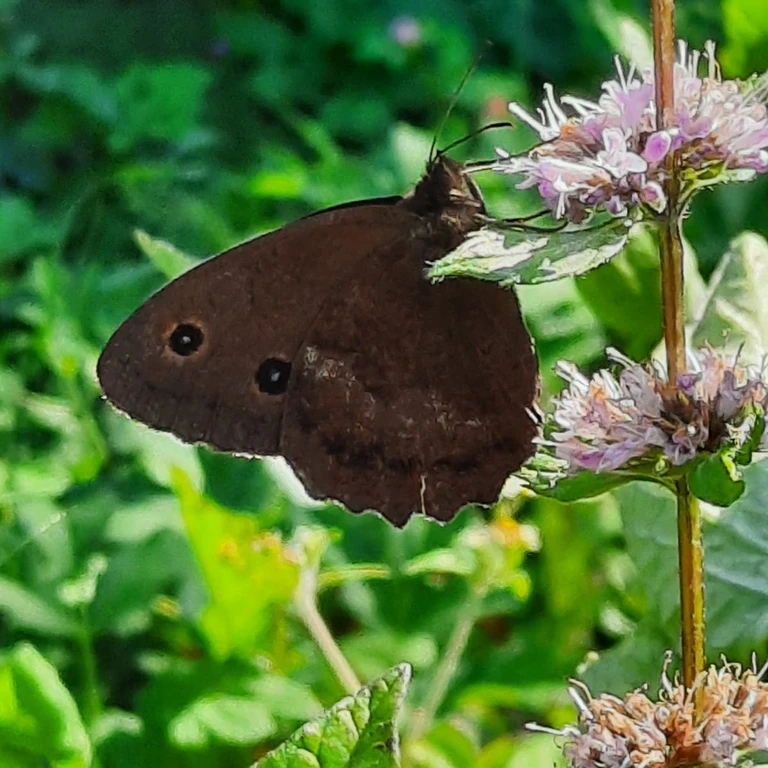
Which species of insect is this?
Minois dryas
